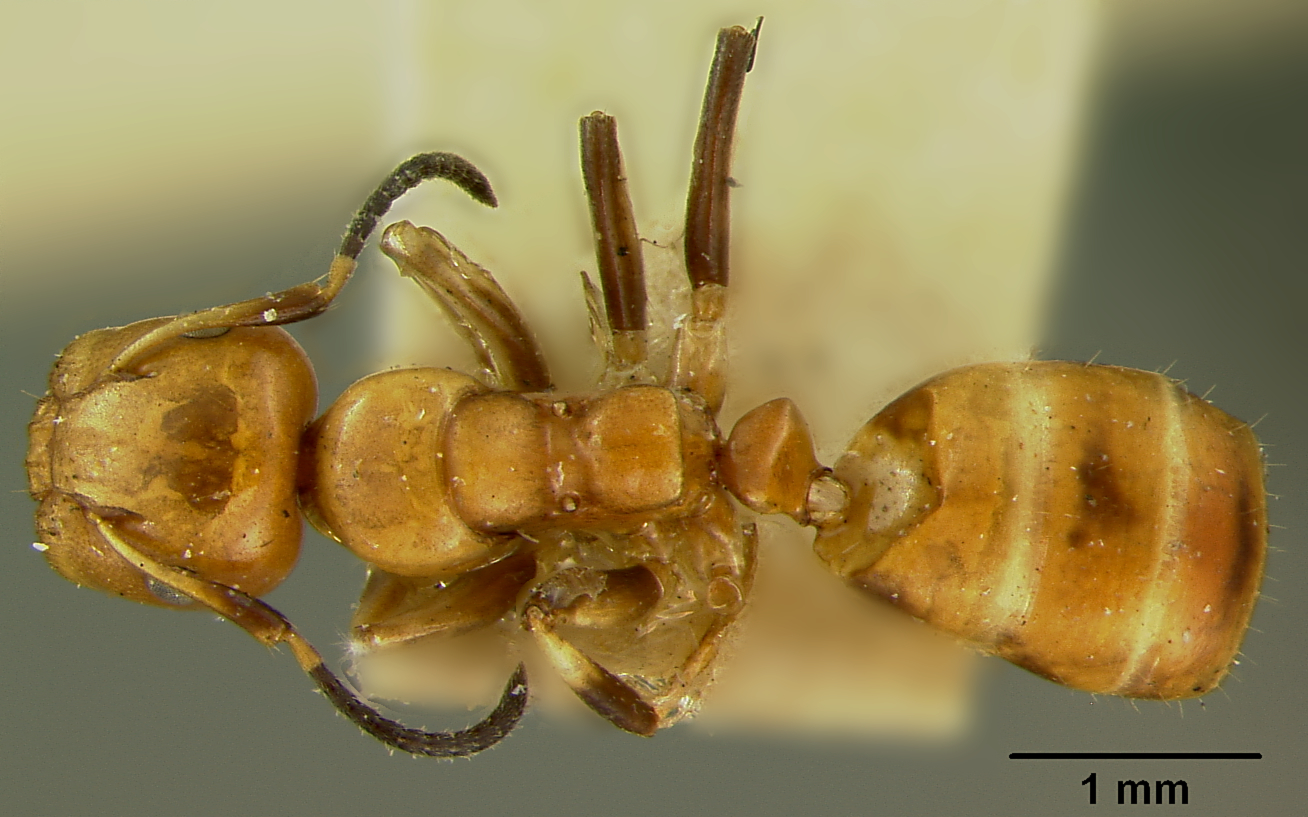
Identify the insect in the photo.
Camponotus guppyi
